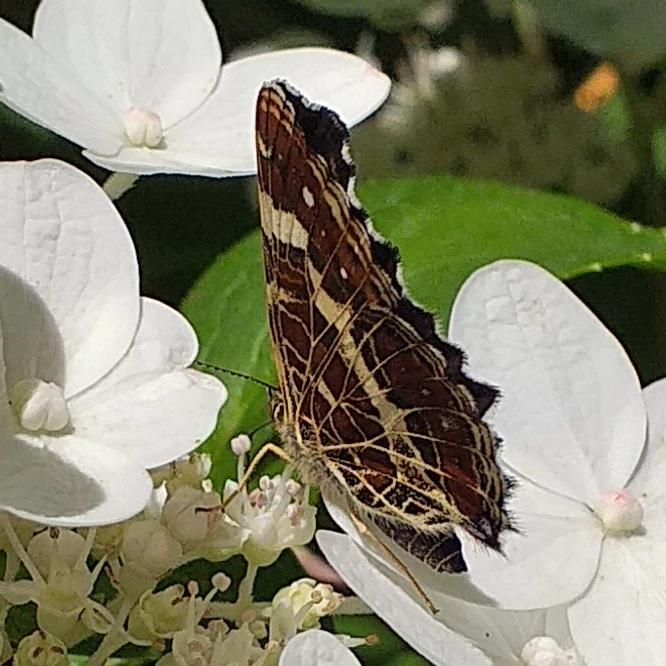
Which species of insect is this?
Araschnia levana
